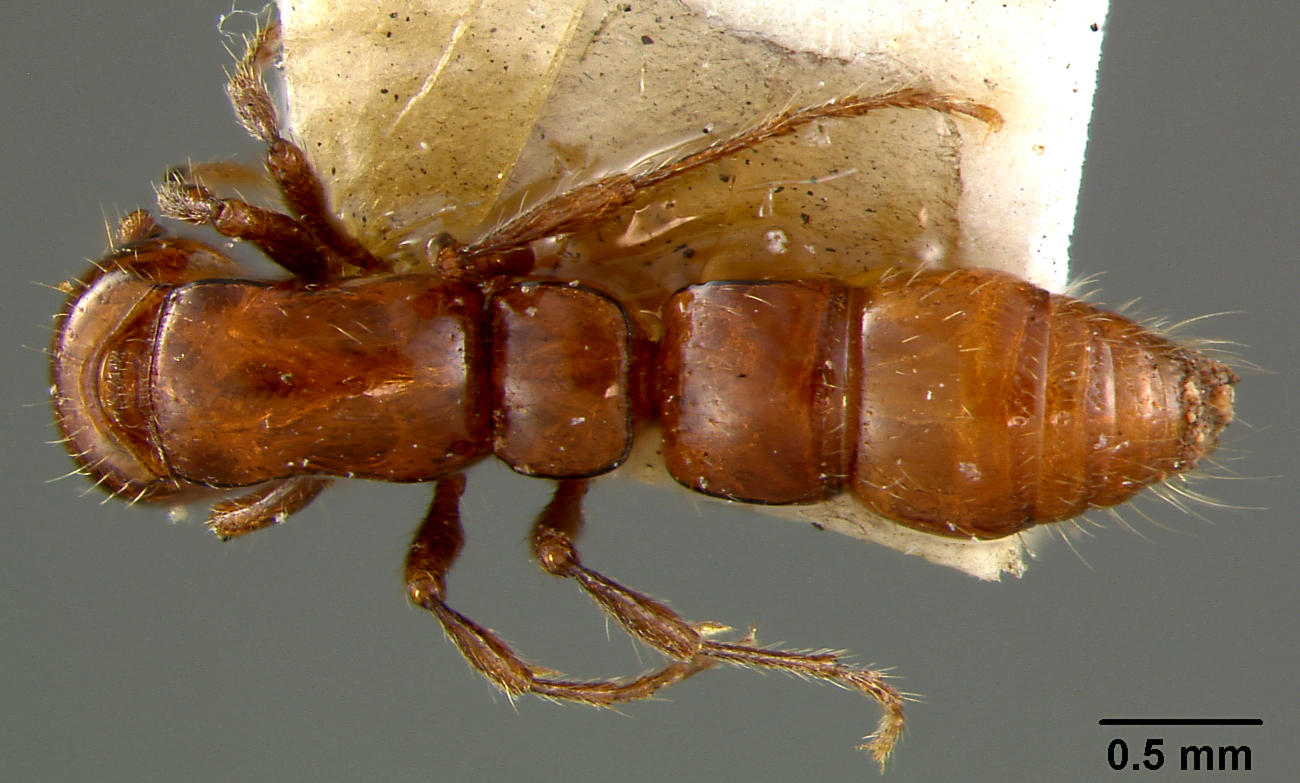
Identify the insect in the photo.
Phyracaces simmonsae
